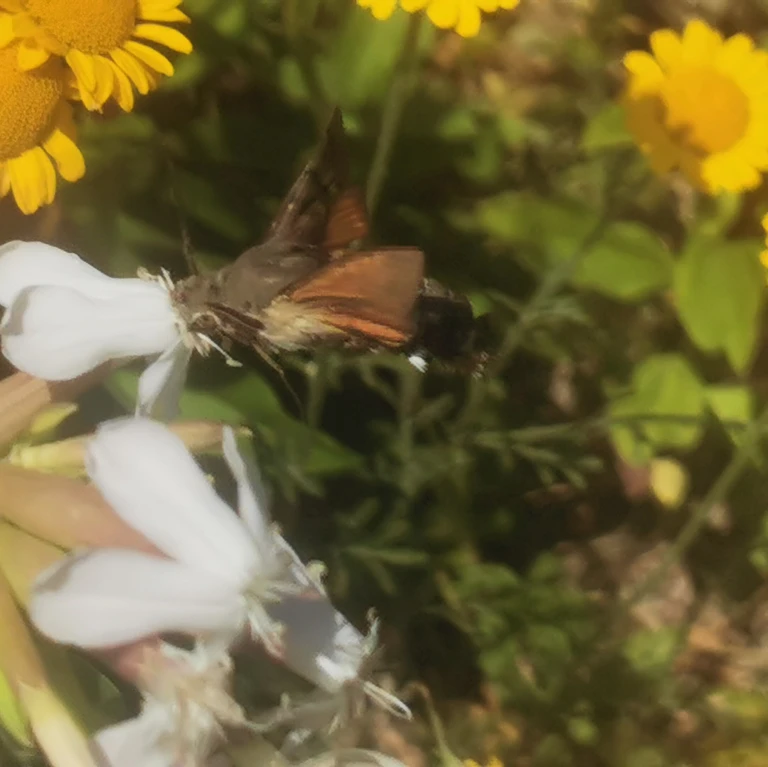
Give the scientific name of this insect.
Macroglossum stellatarum
